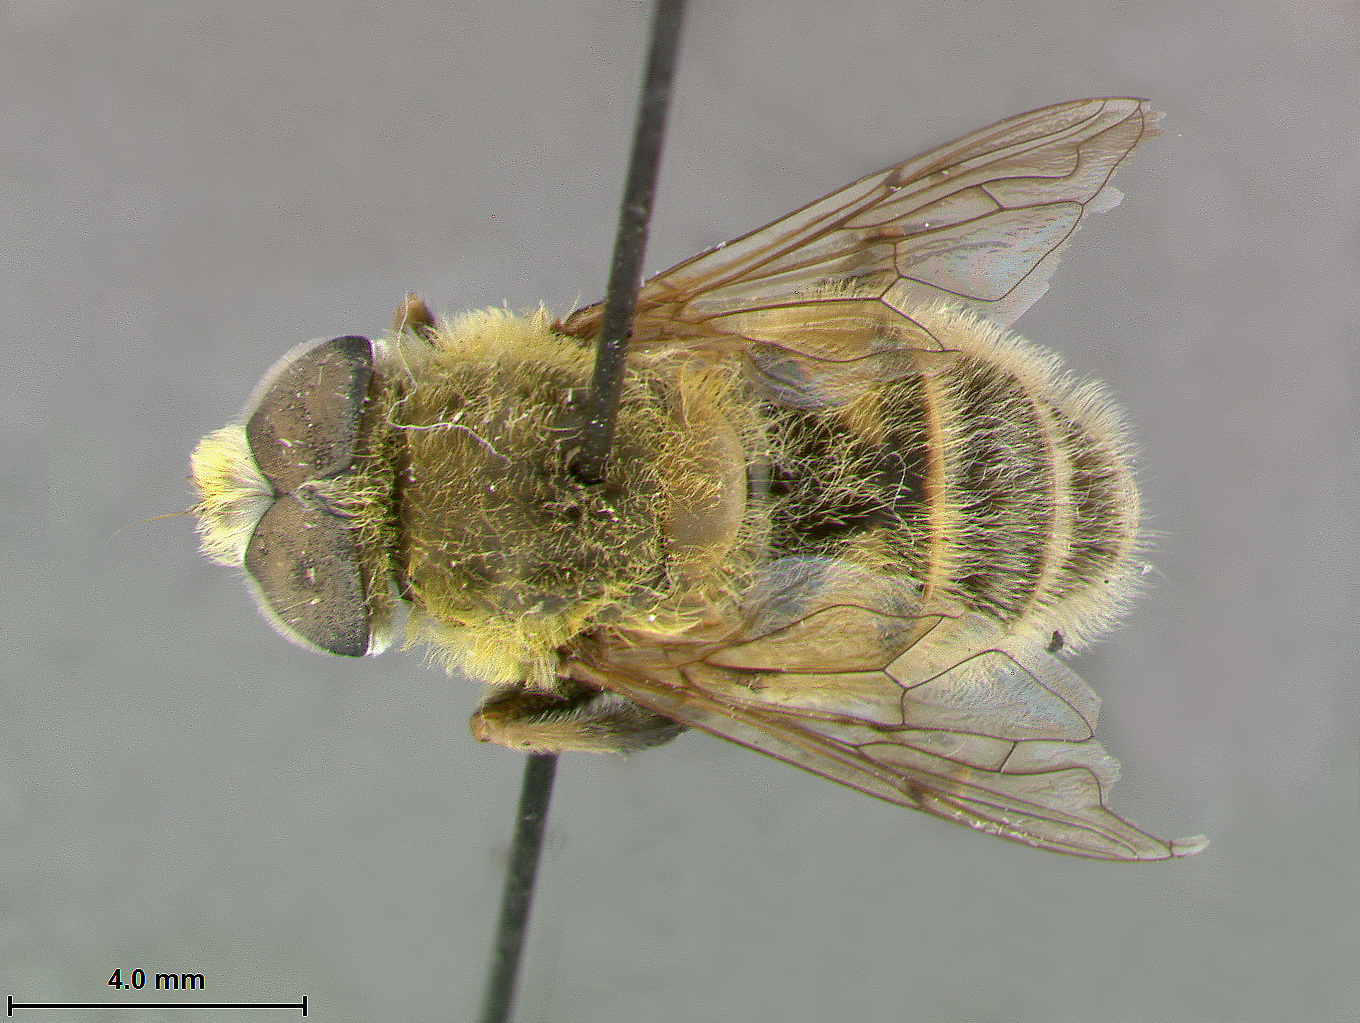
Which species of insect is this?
Eristalis greenei
